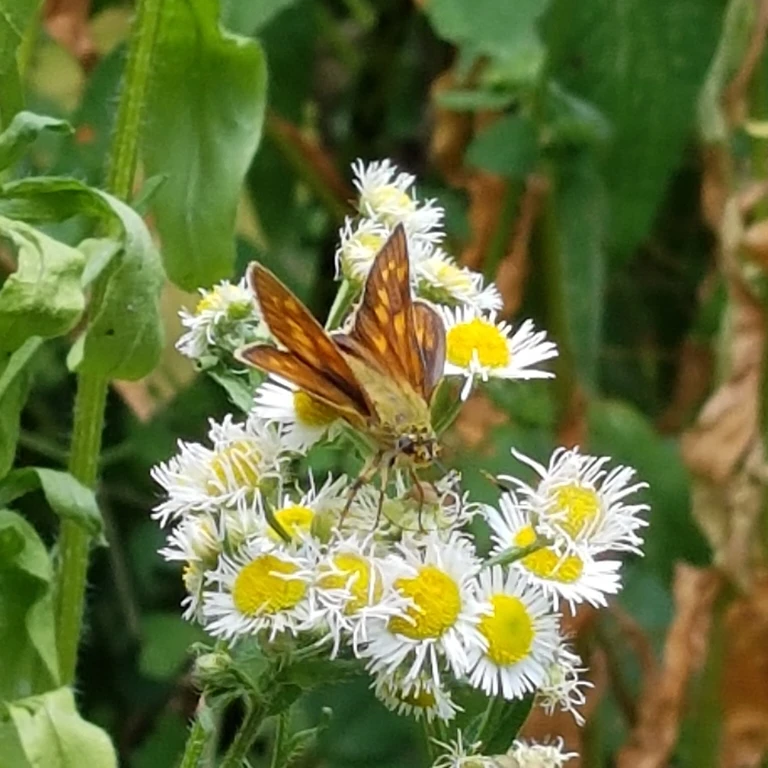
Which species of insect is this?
Ochlodes sylvanus (also Ochlodes venata)
